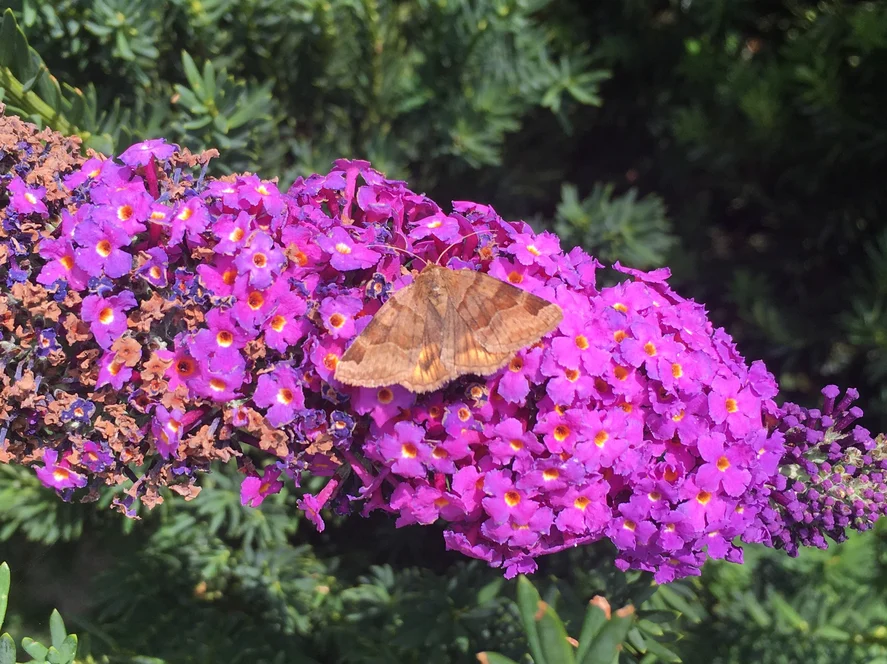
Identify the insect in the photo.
Euclidia glyphica
